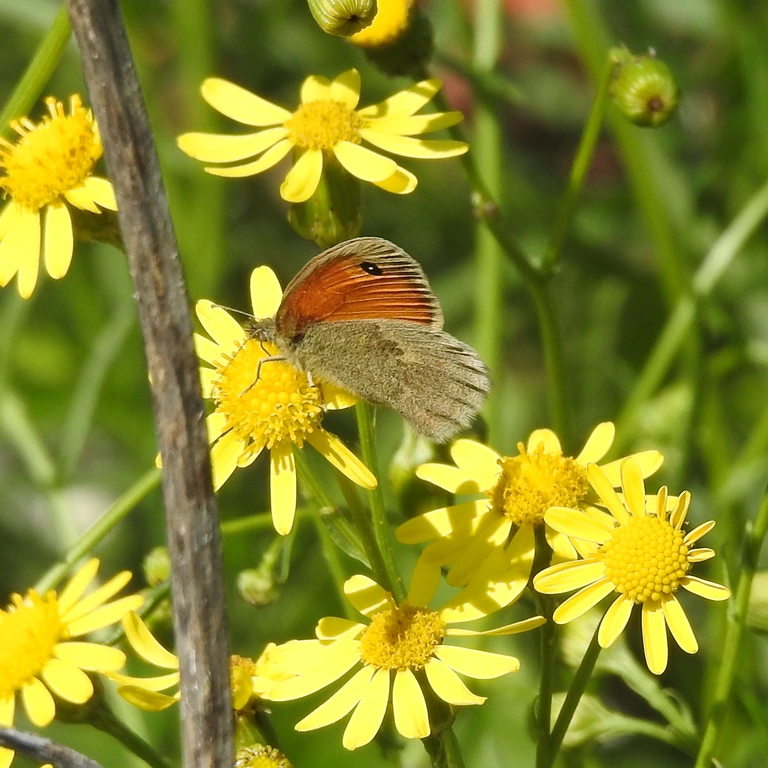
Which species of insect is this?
Coenonympha pamphilus
